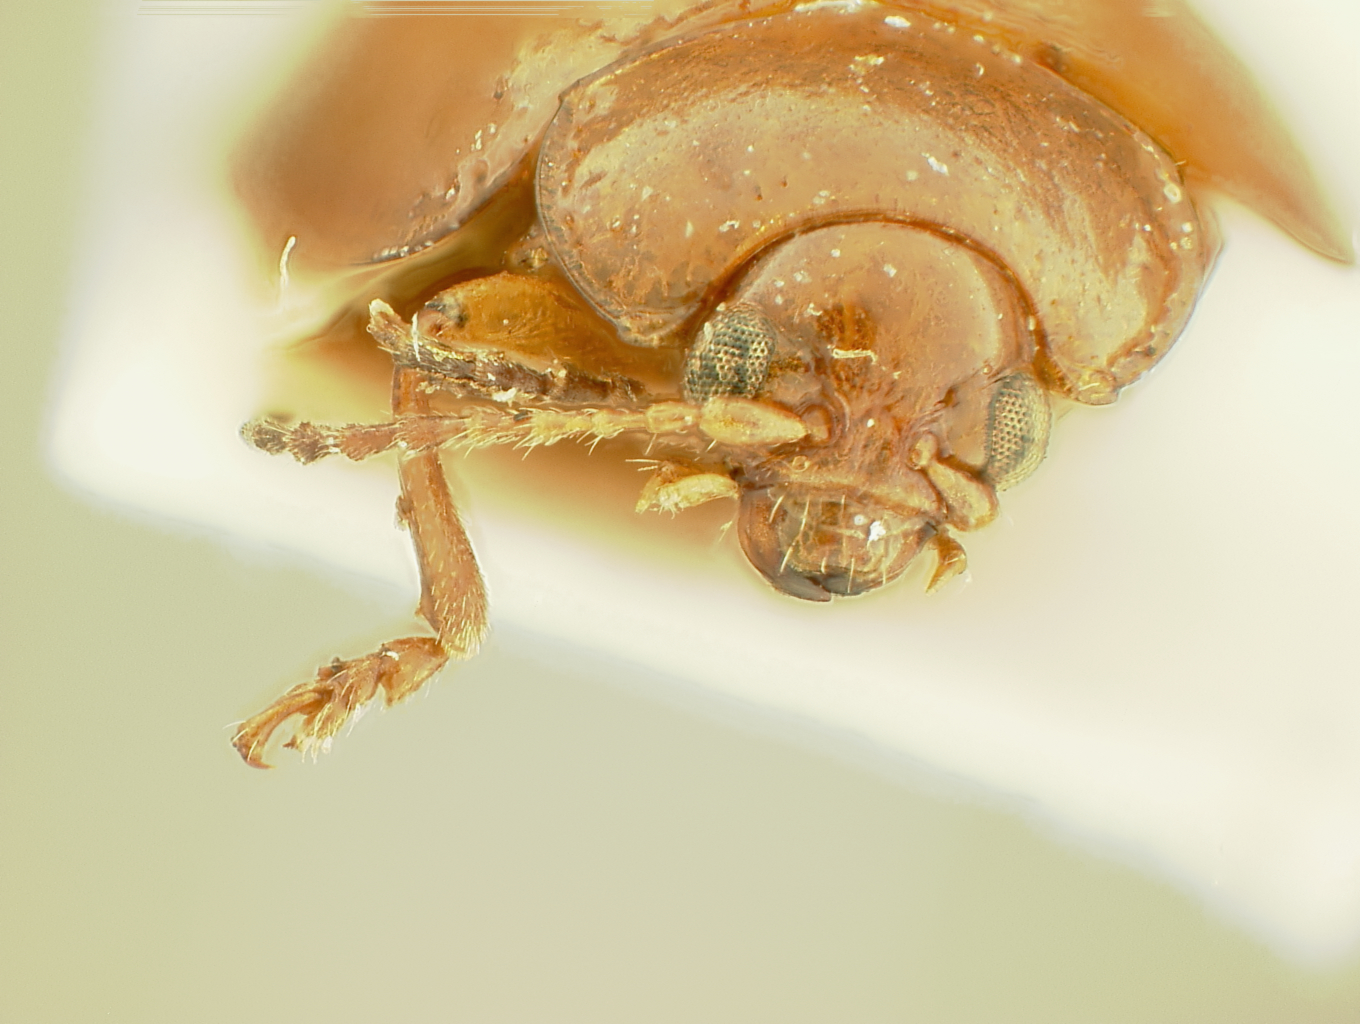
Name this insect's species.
Erystus latus
